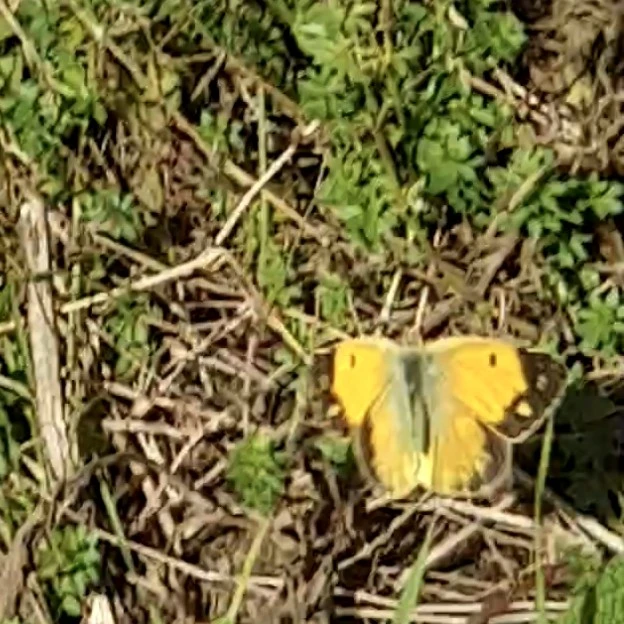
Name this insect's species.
Colias croceus
